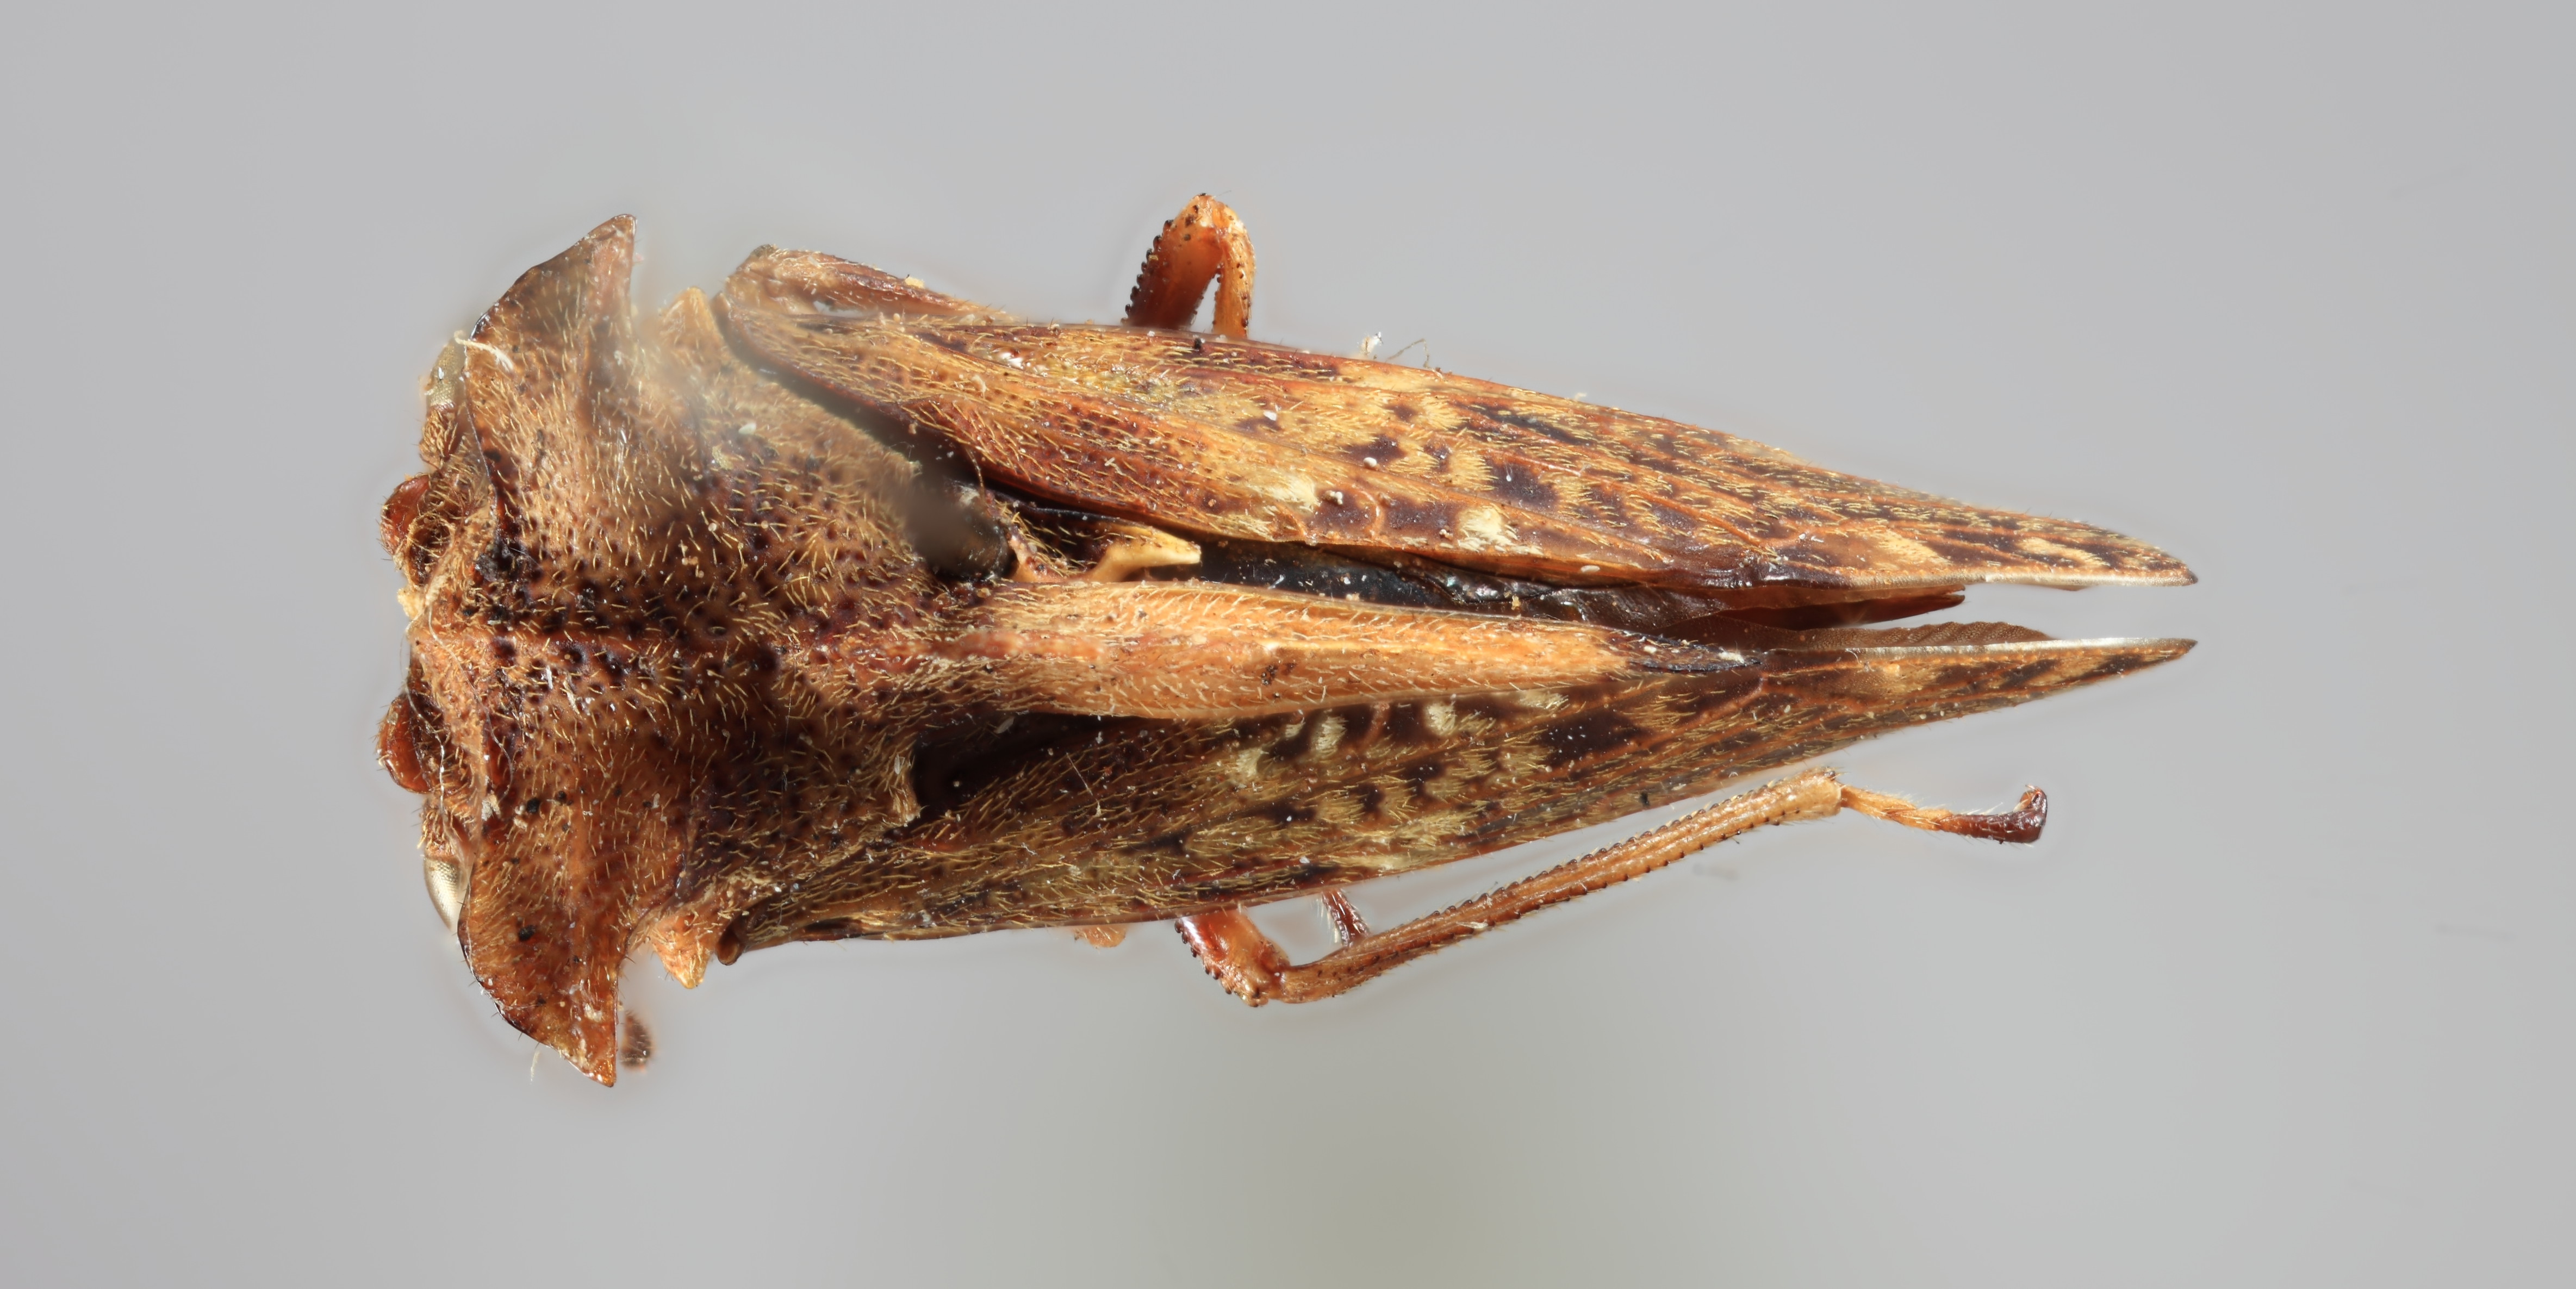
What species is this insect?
Dontonodus serraticornis
